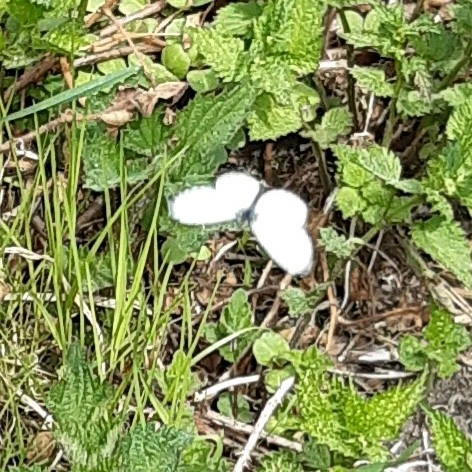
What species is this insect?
Anthocharis cardamines
